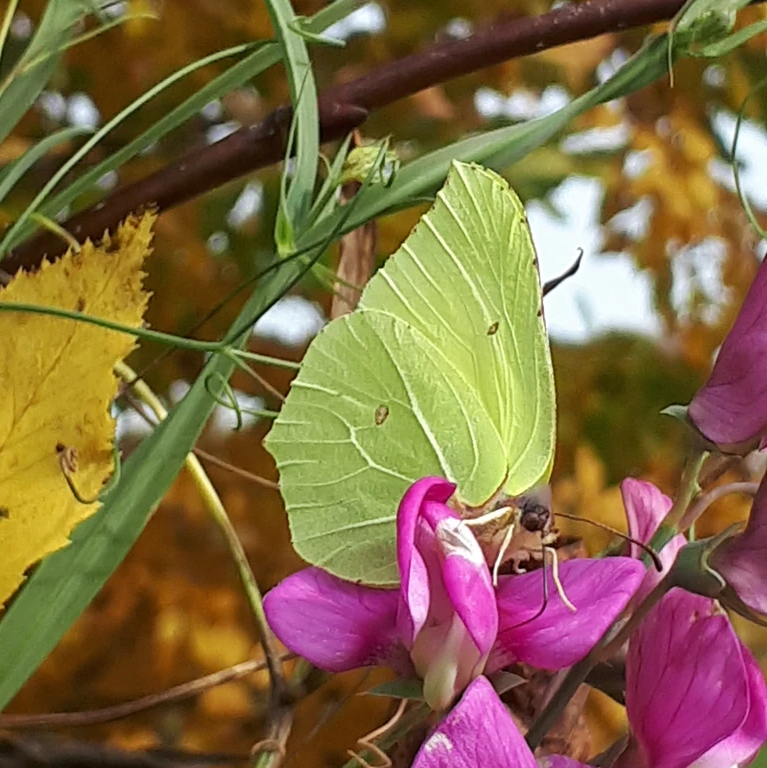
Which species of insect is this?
Gonepteryx rhamni
